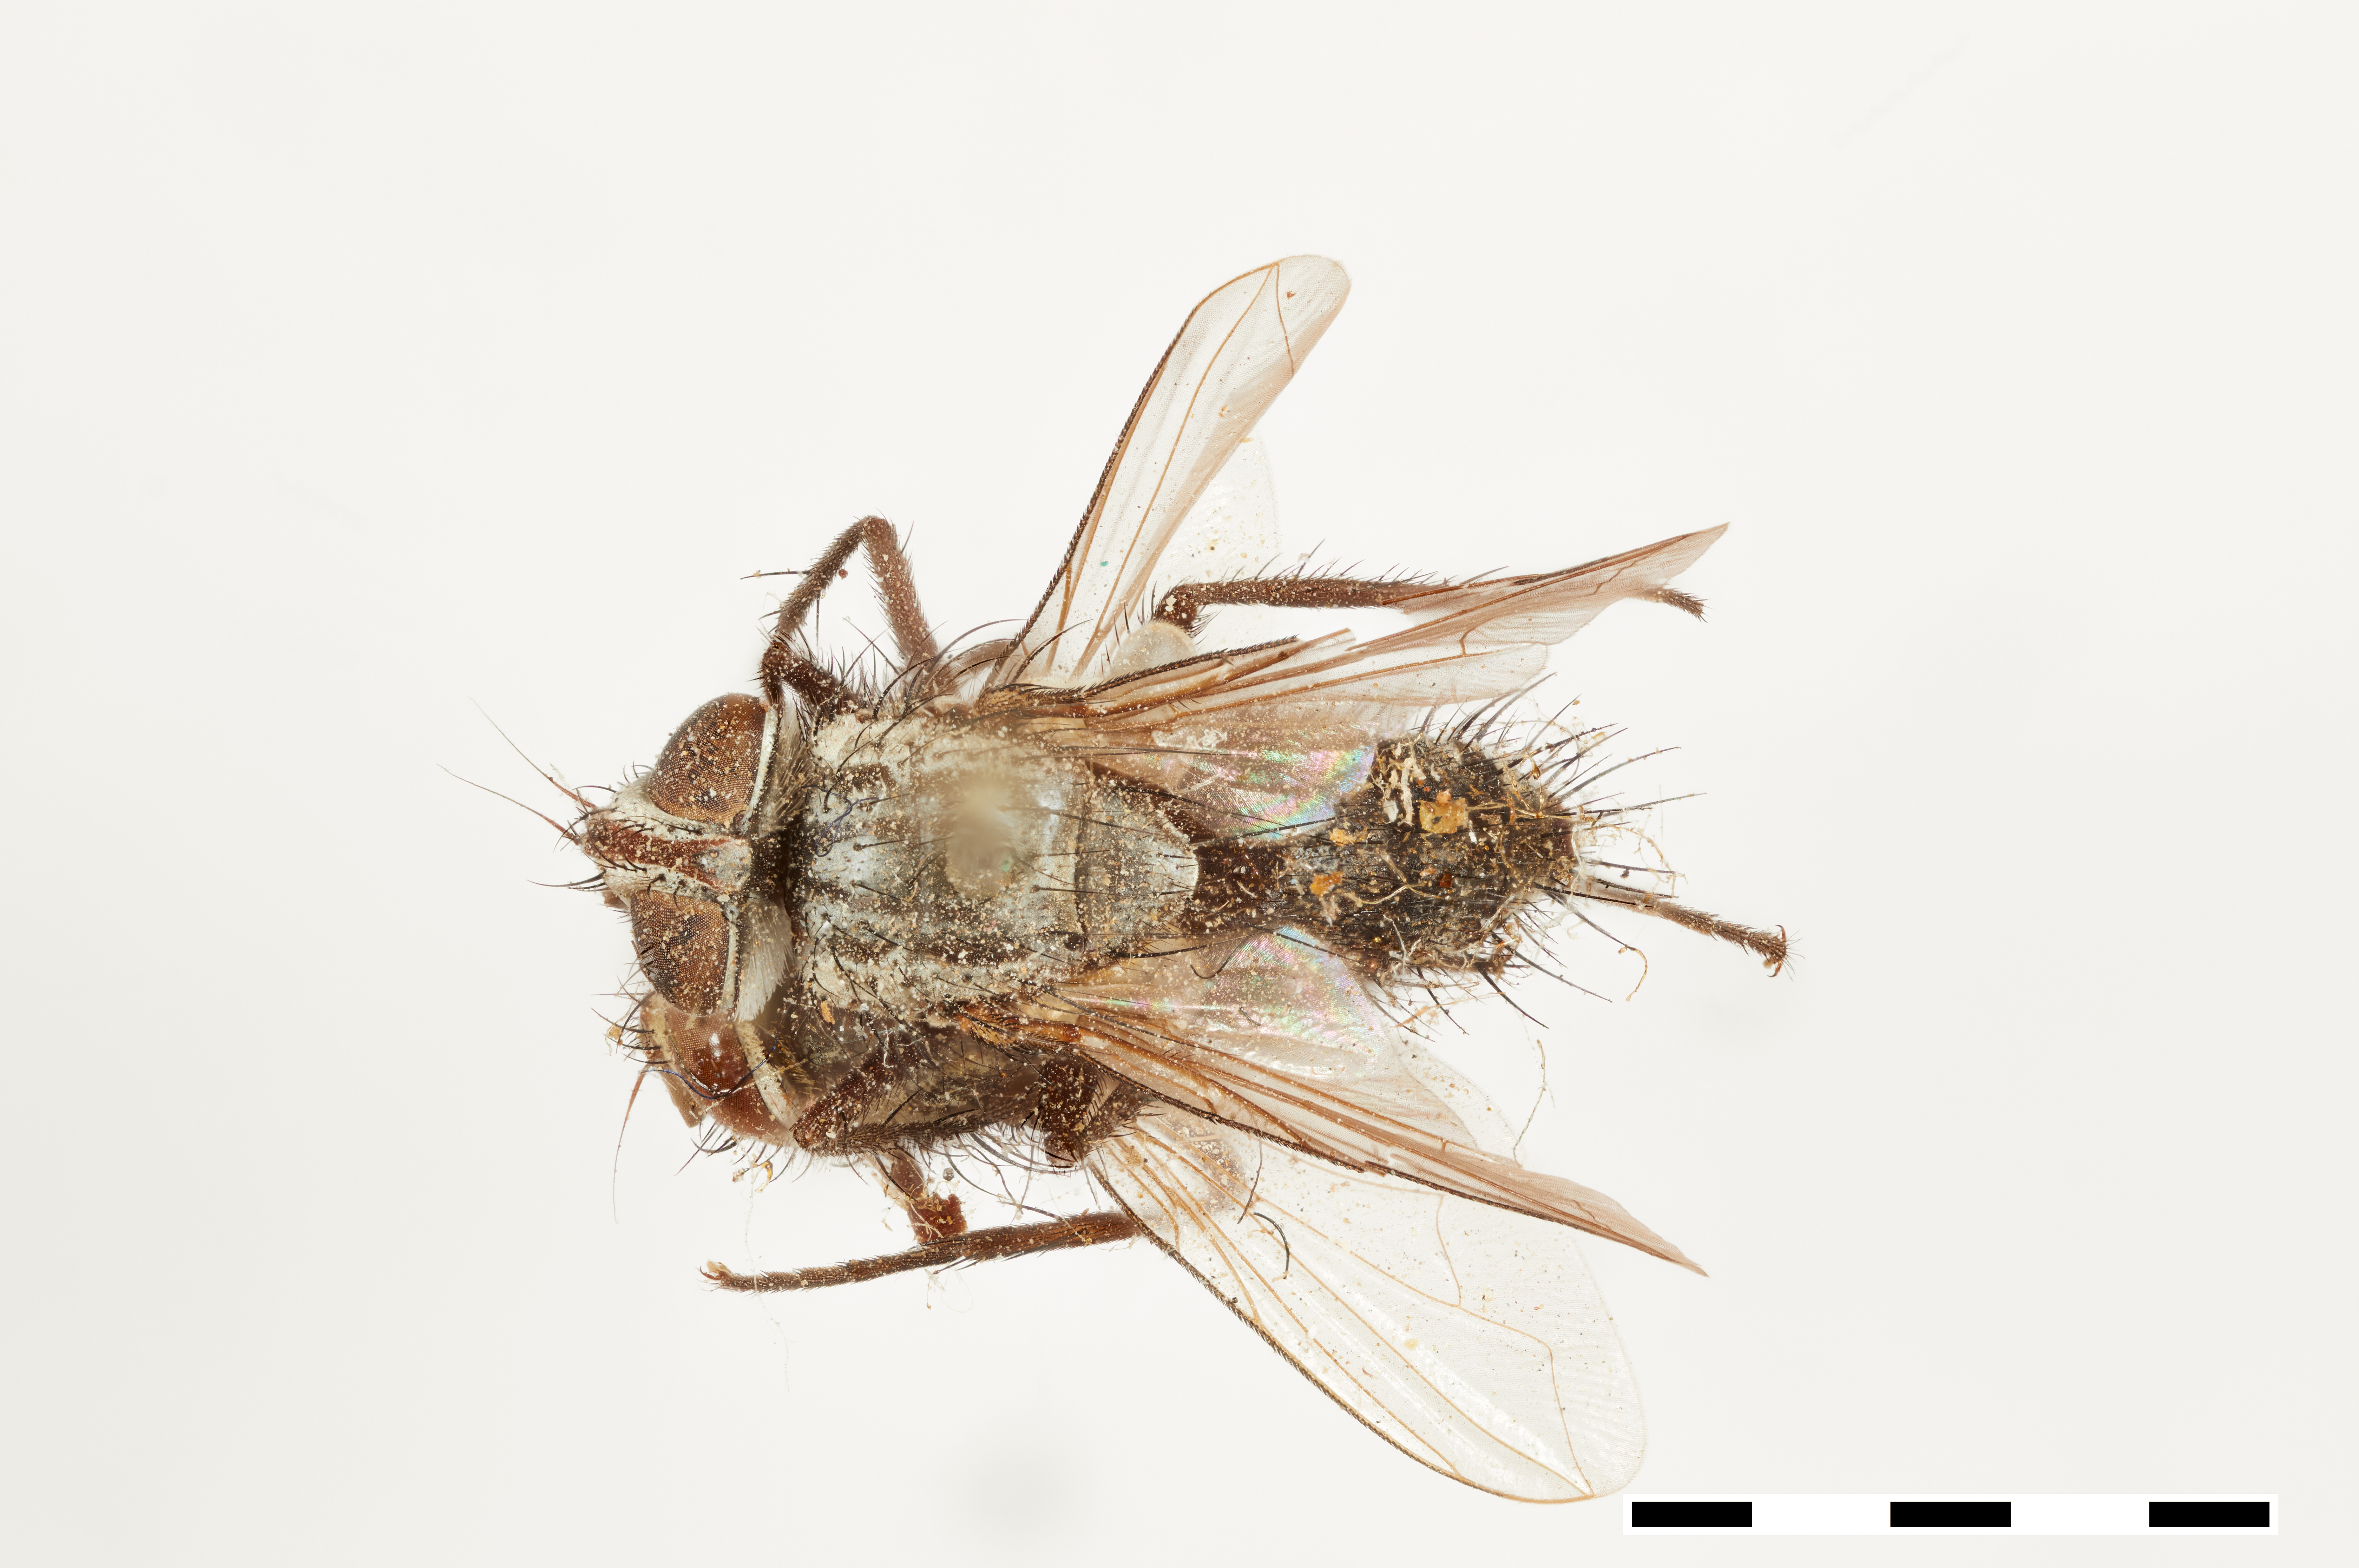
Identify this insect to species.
Frontina armigera
